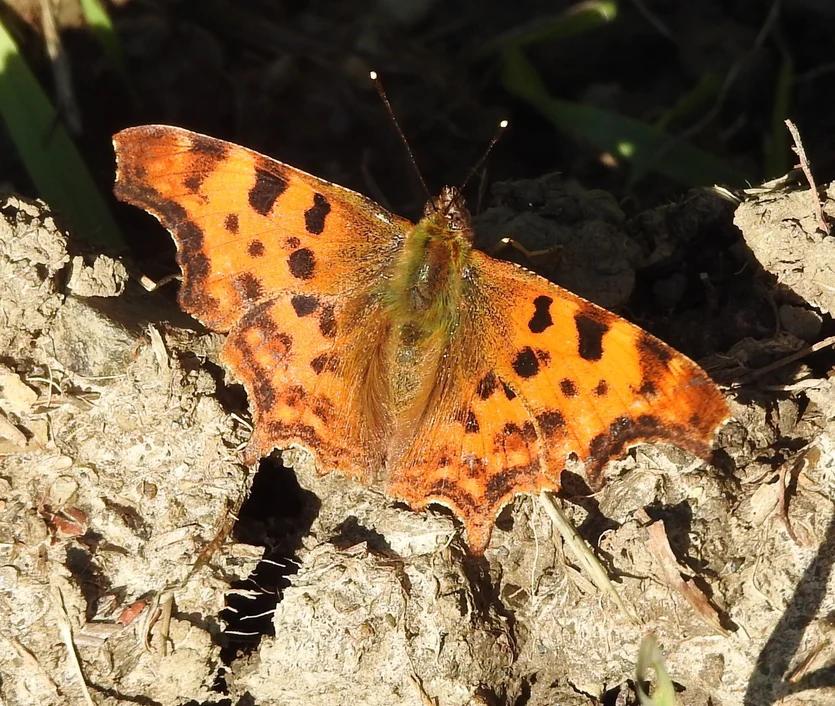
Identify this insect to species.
Polygonia c-album
